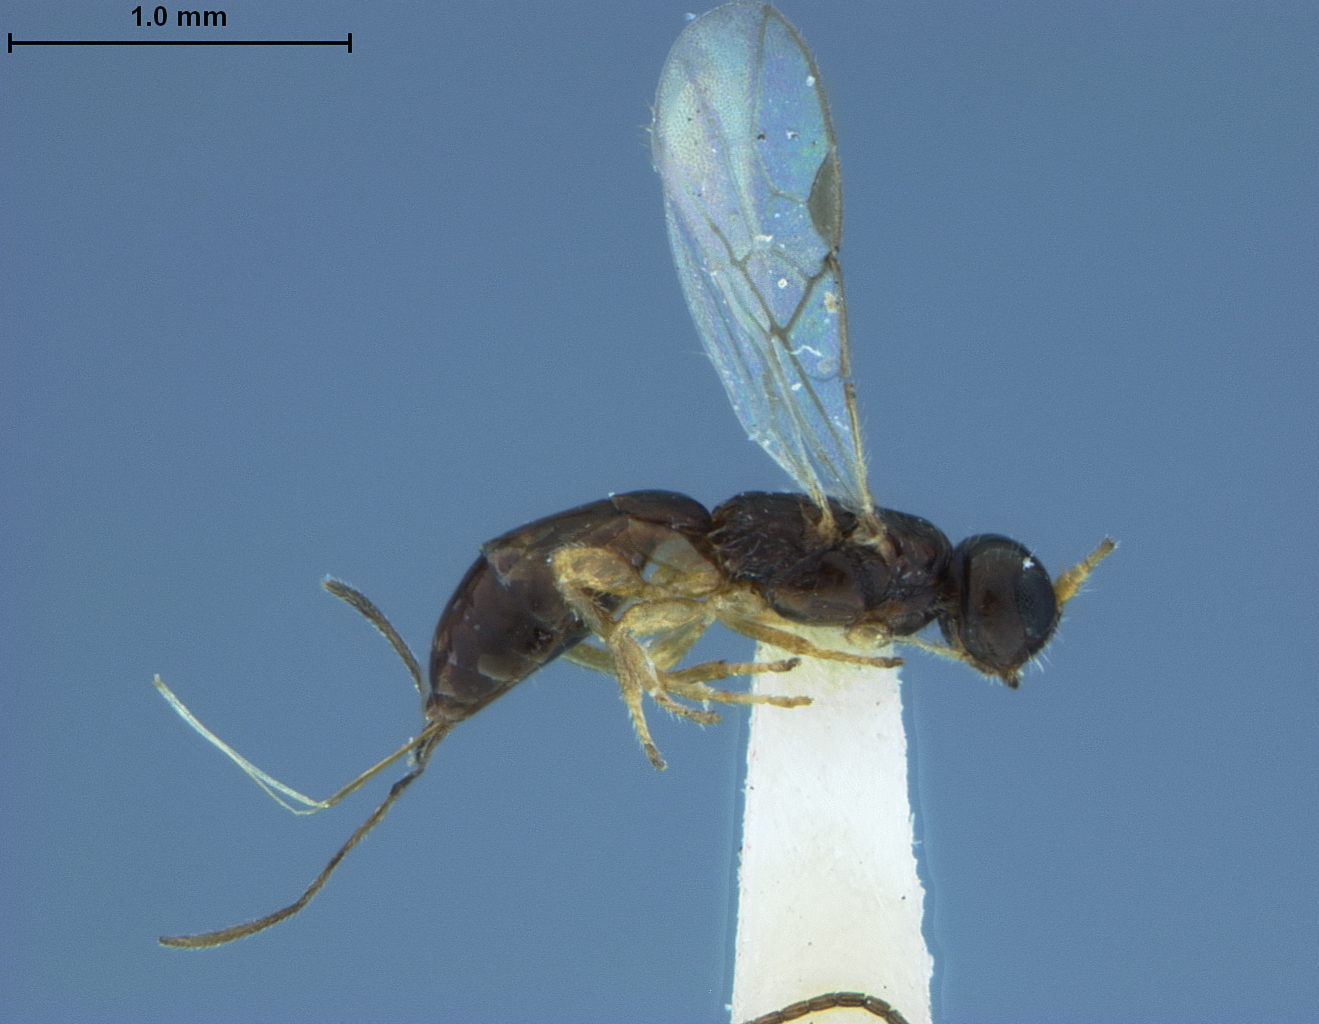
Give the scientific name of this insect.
Lysitermus scolyticida
